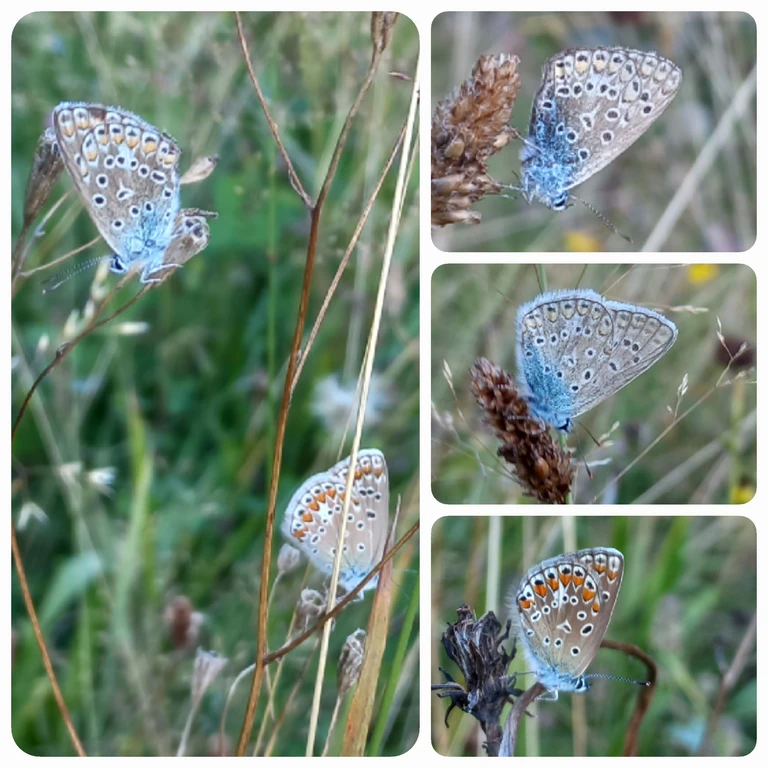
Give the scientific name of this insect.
Polyommatus icarus
